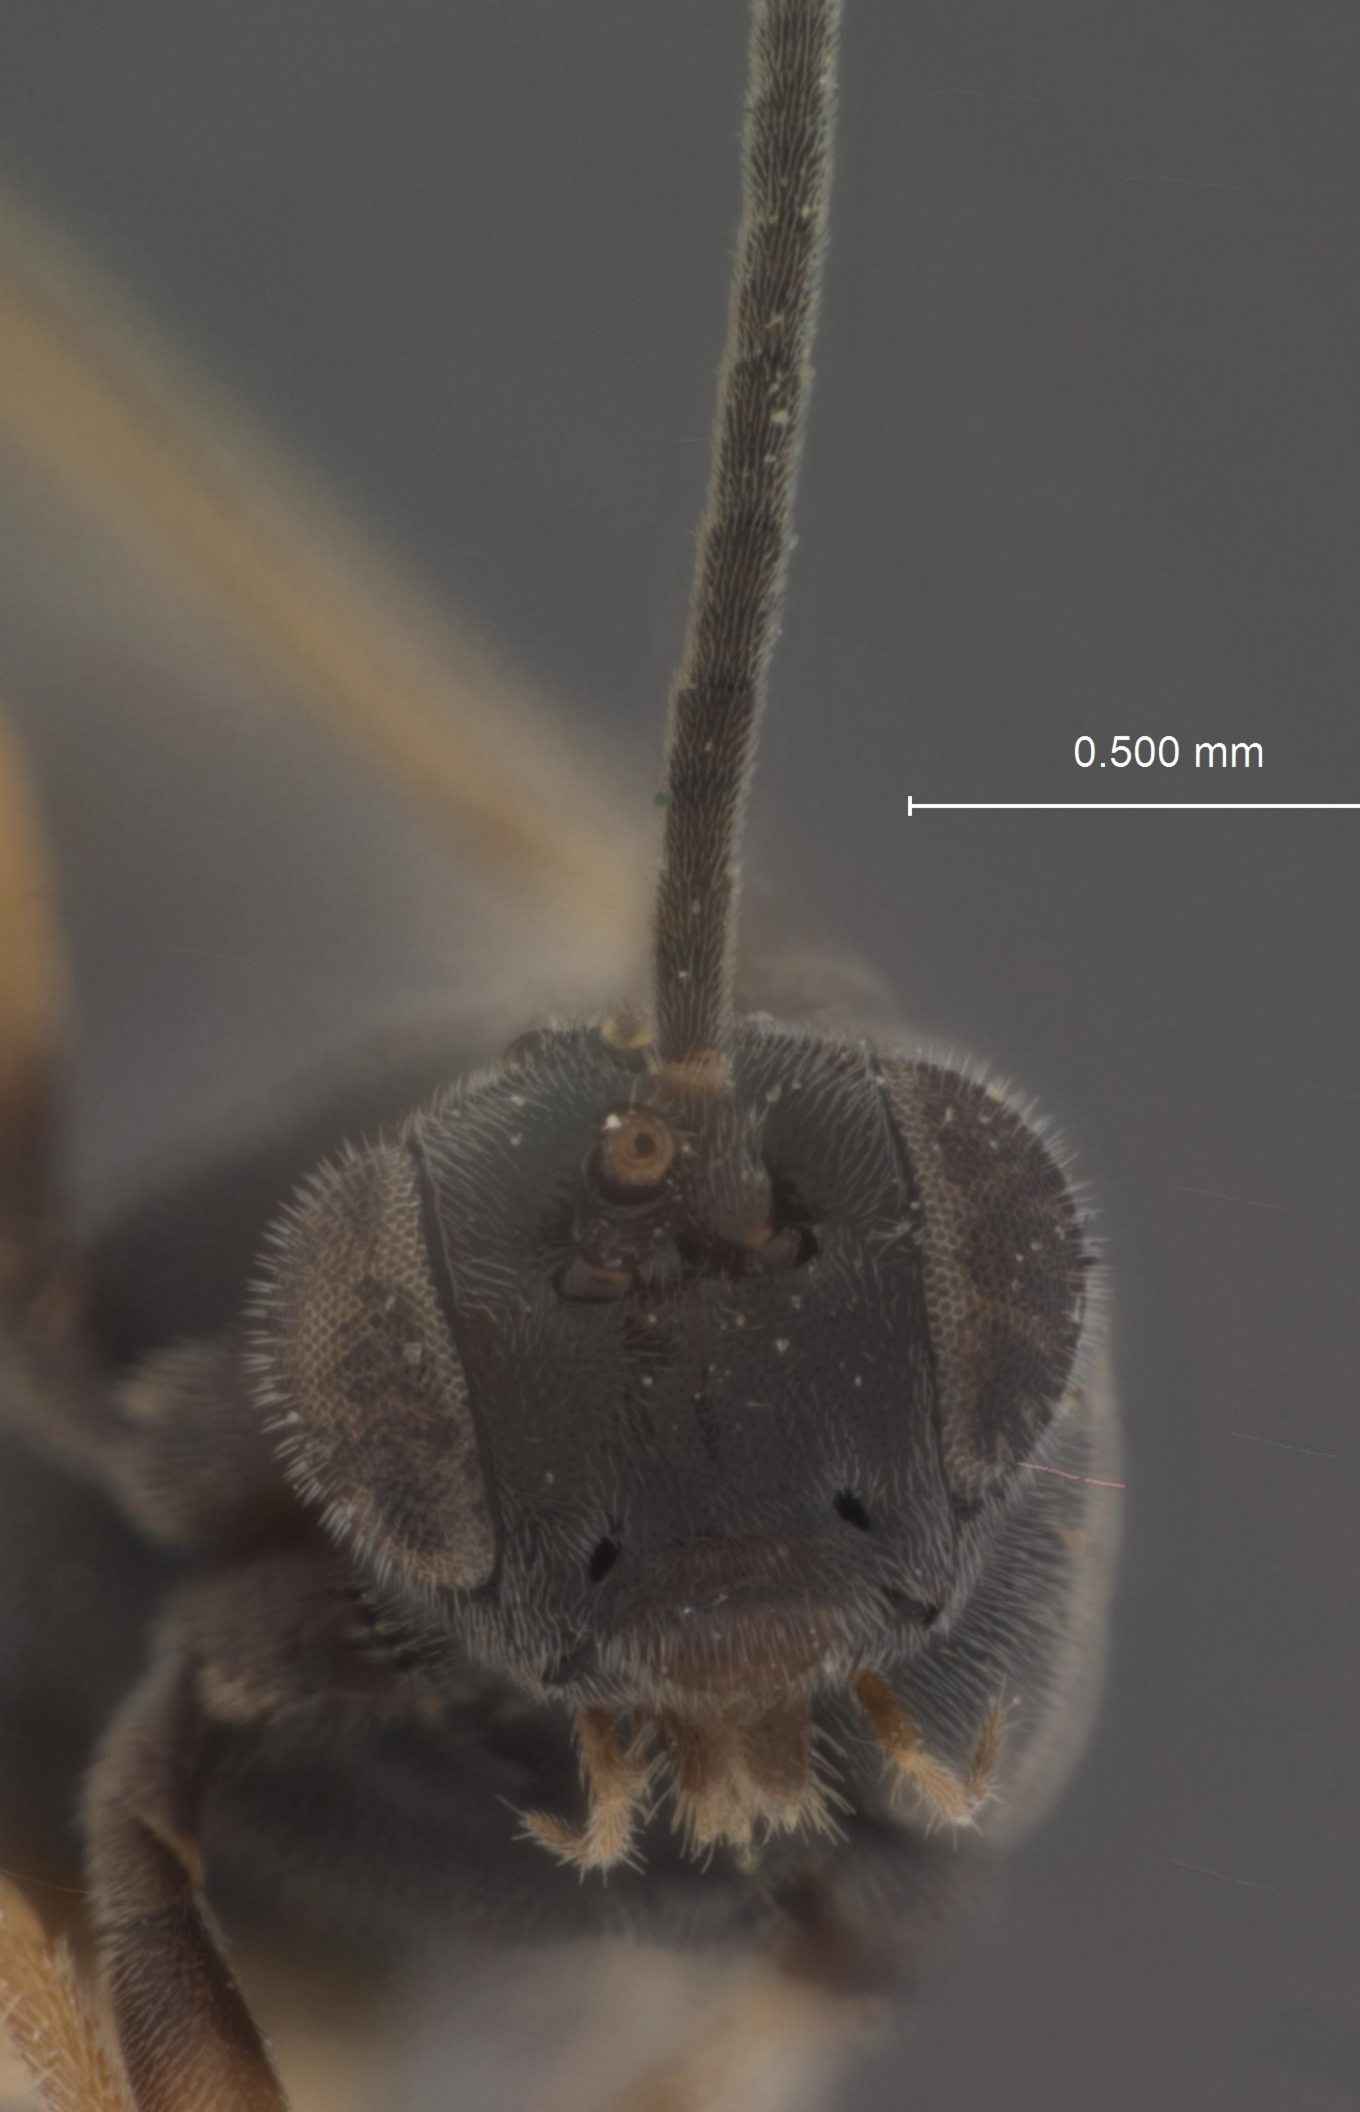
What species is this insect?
Apanteles scutellaris
